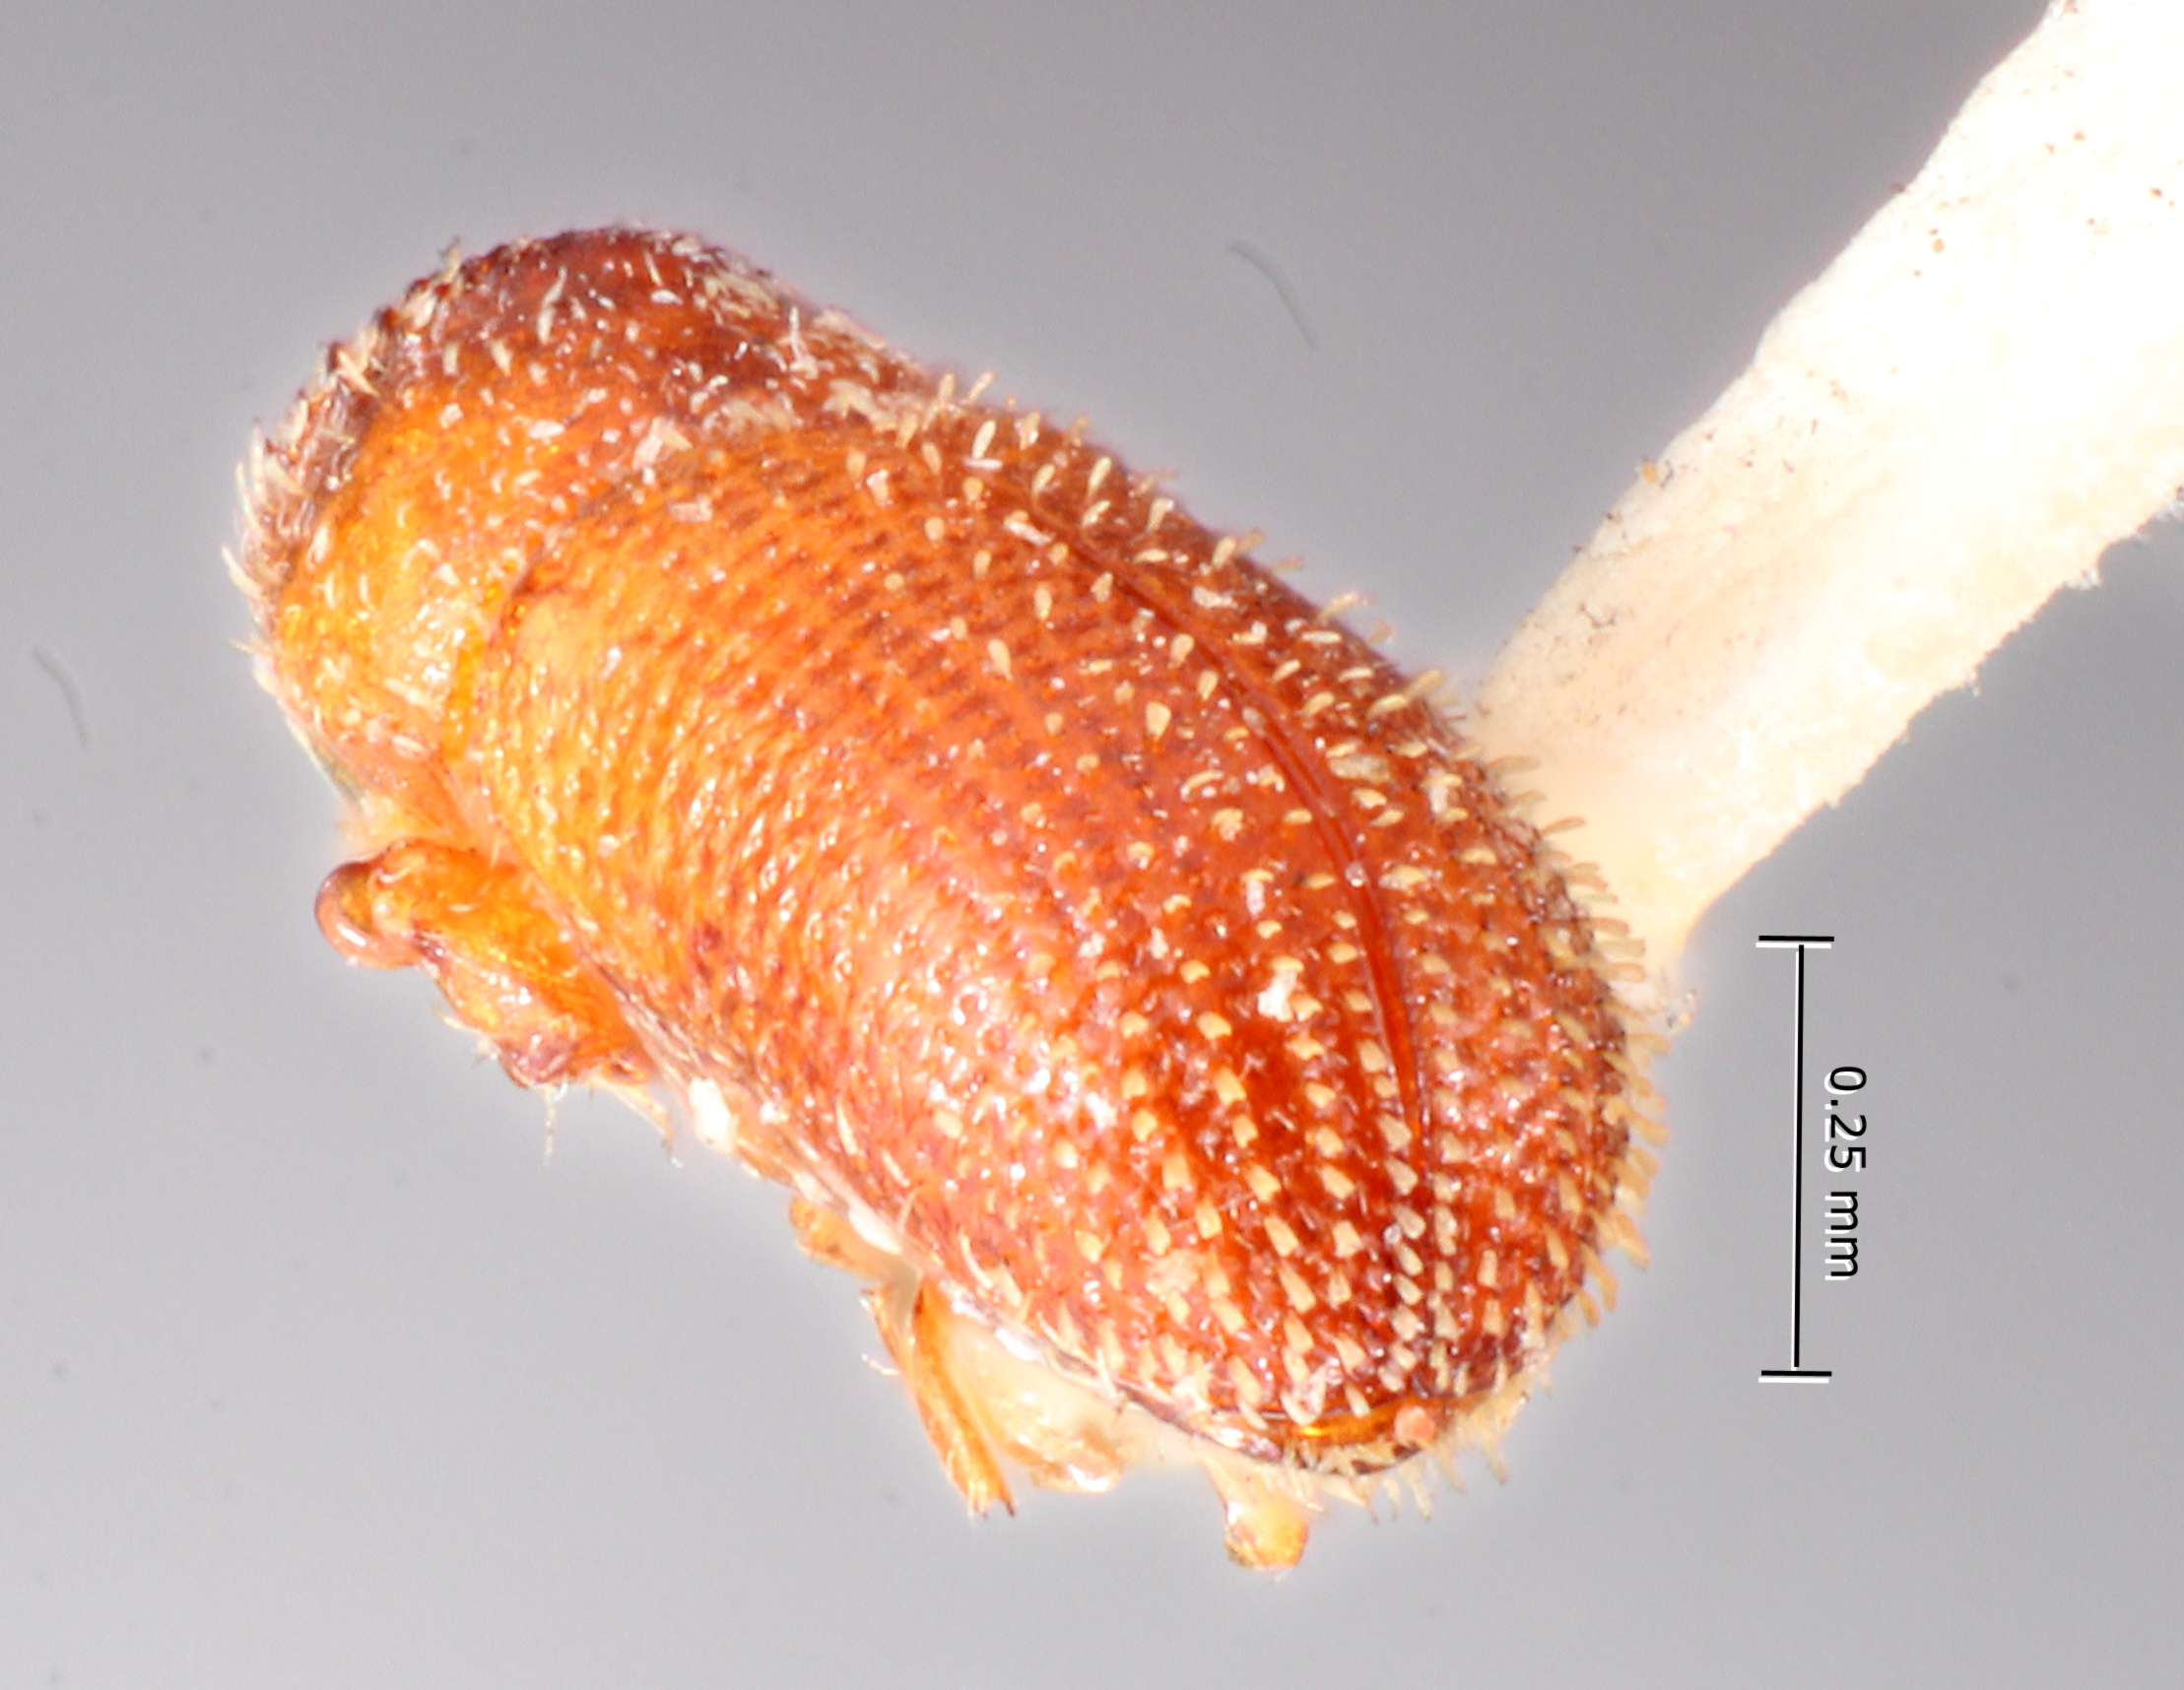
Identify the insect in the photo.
Thysanoes vachelliae
